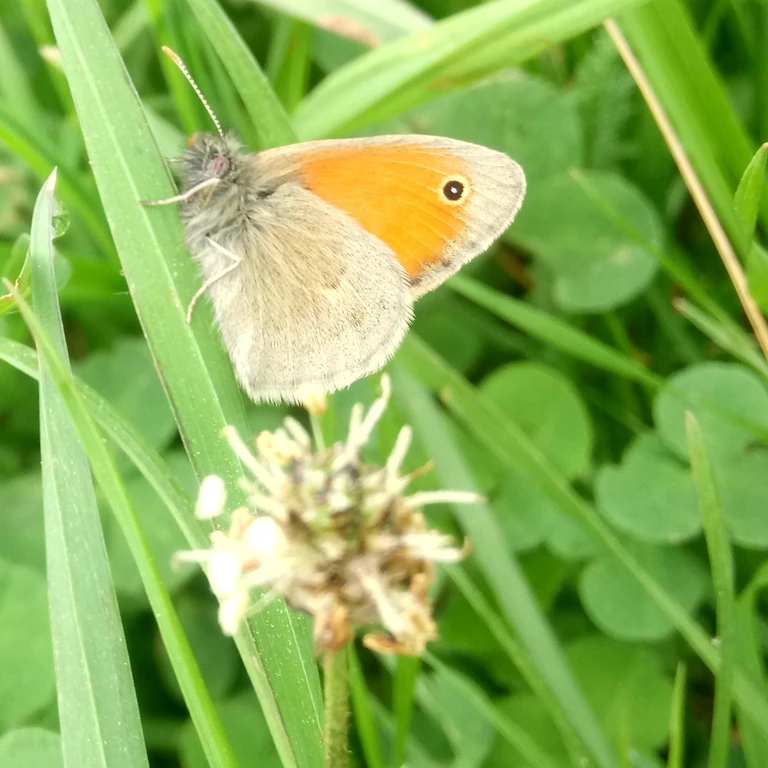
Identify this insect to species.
Coenonympha pamphilus
